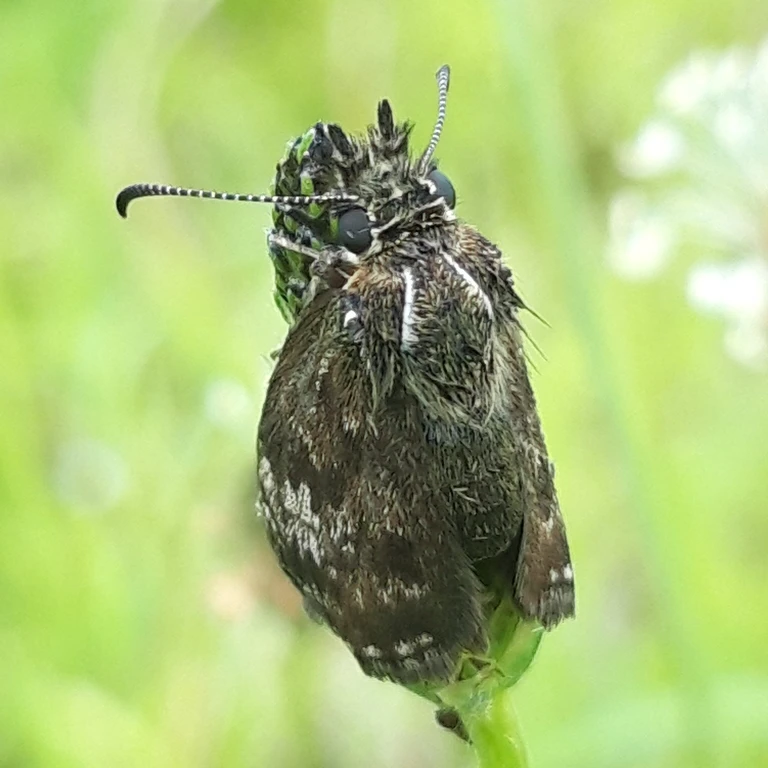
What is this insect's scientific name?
Erynnis tages
